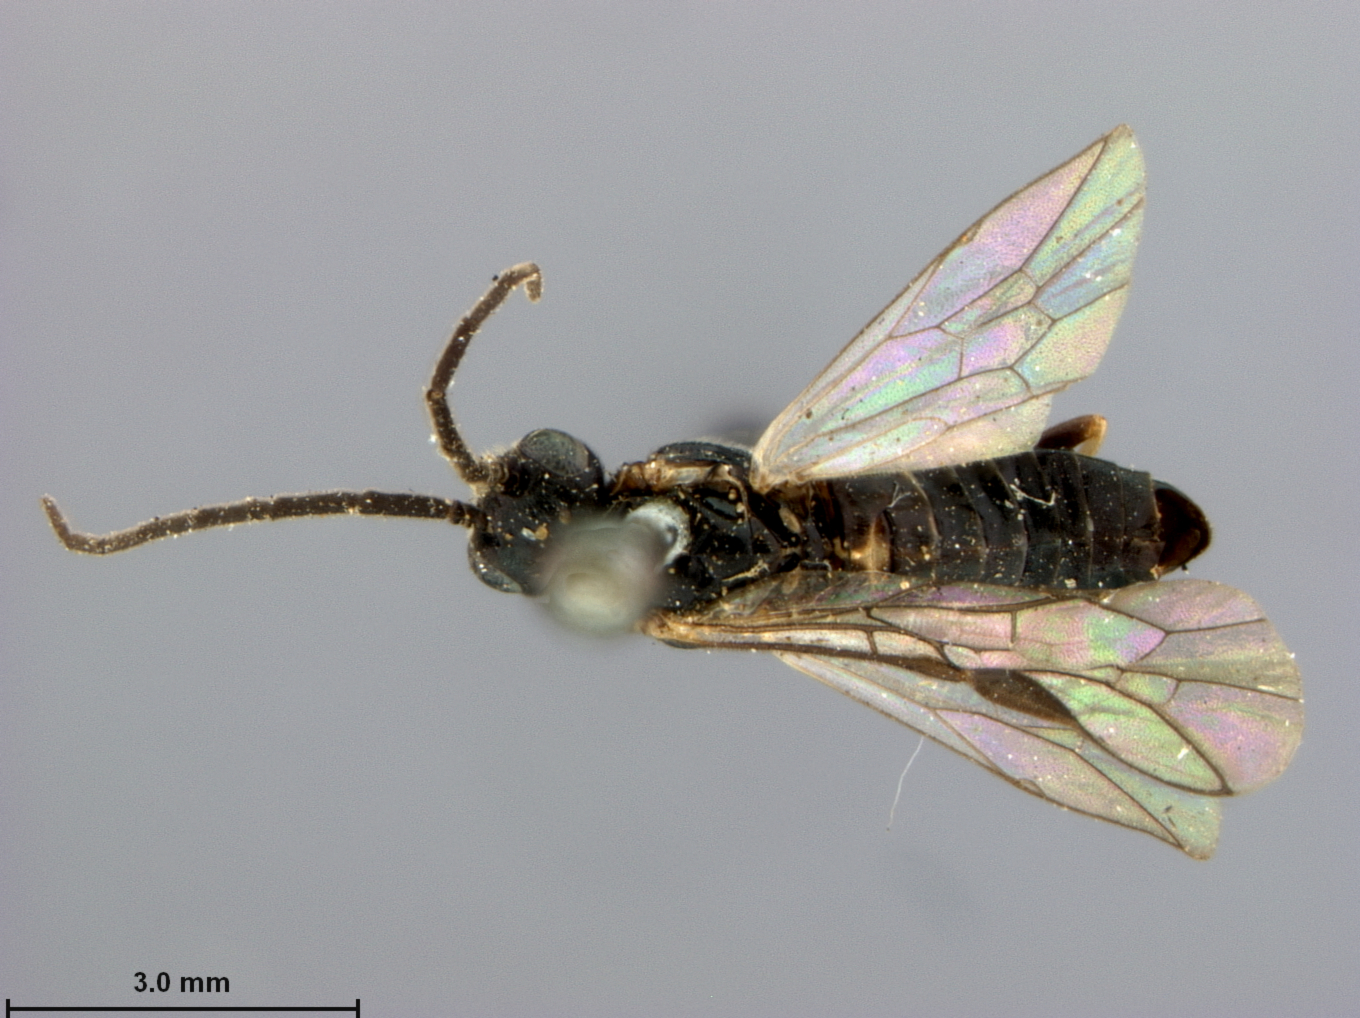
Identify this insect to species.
Pristiphora lena
